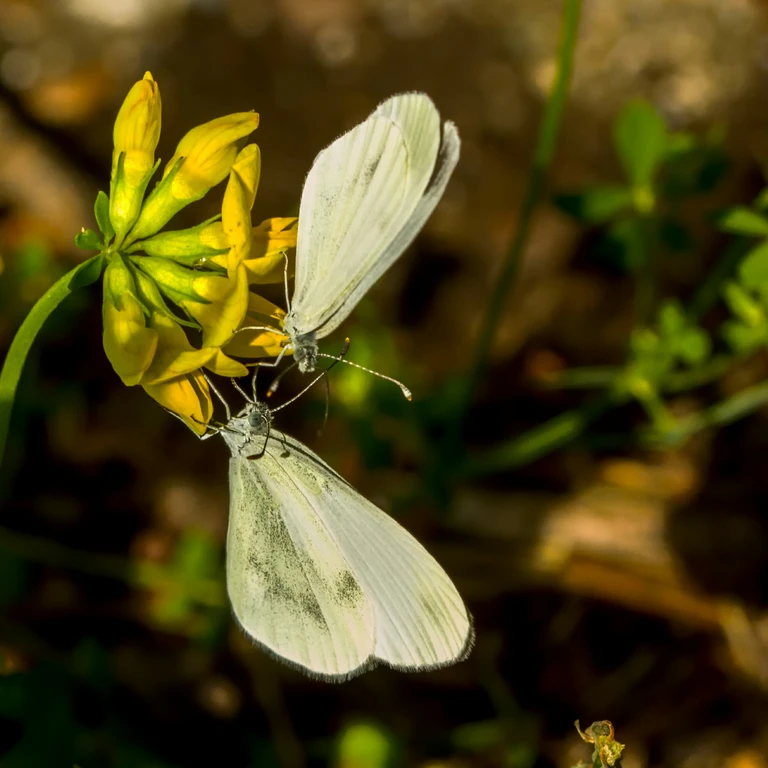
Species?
Leptidea sinapis/juvernica
